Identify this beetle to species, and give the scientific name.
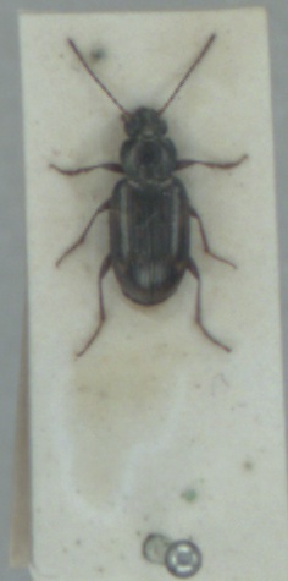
Bembidion varium
